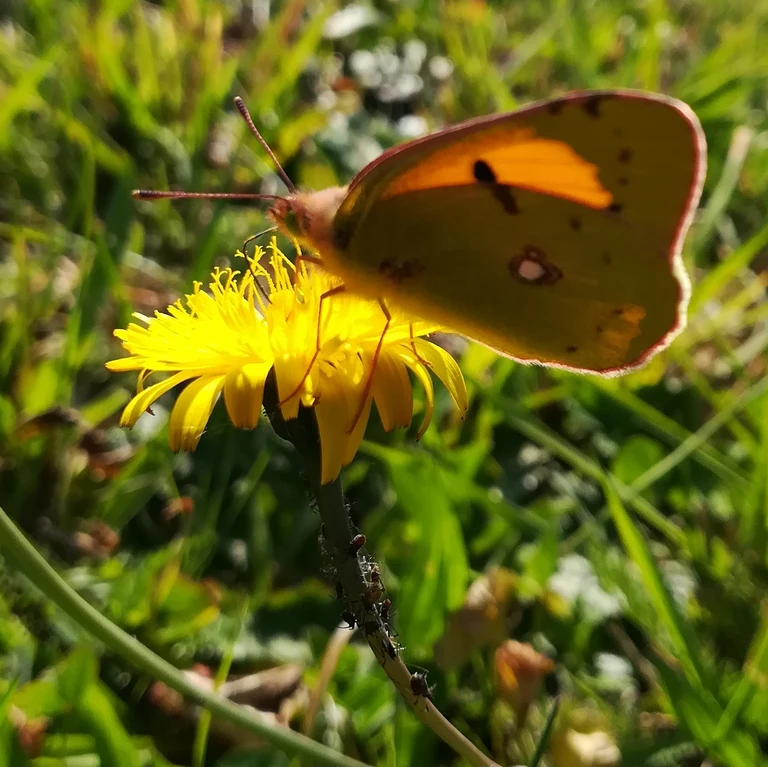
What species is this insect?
Colias croceus
